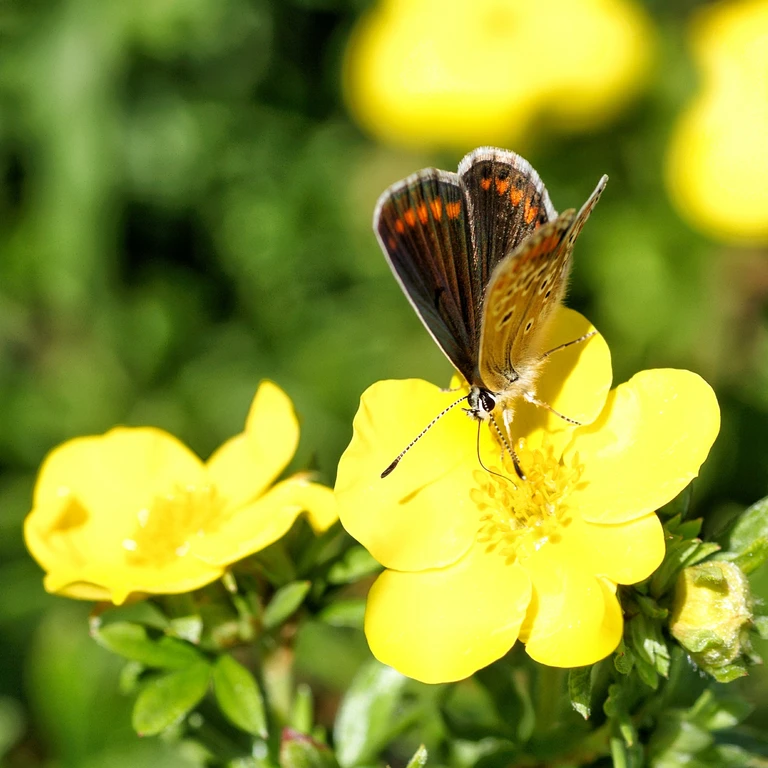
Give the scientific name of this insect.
Aricia agestis/artaxerxes
